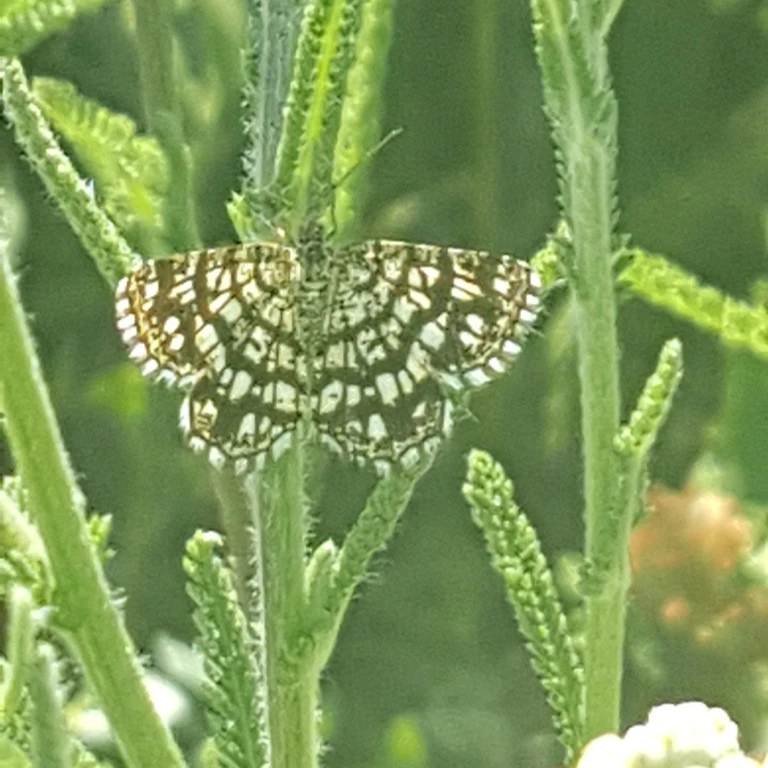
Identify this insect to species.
Chiasmia clathrata
